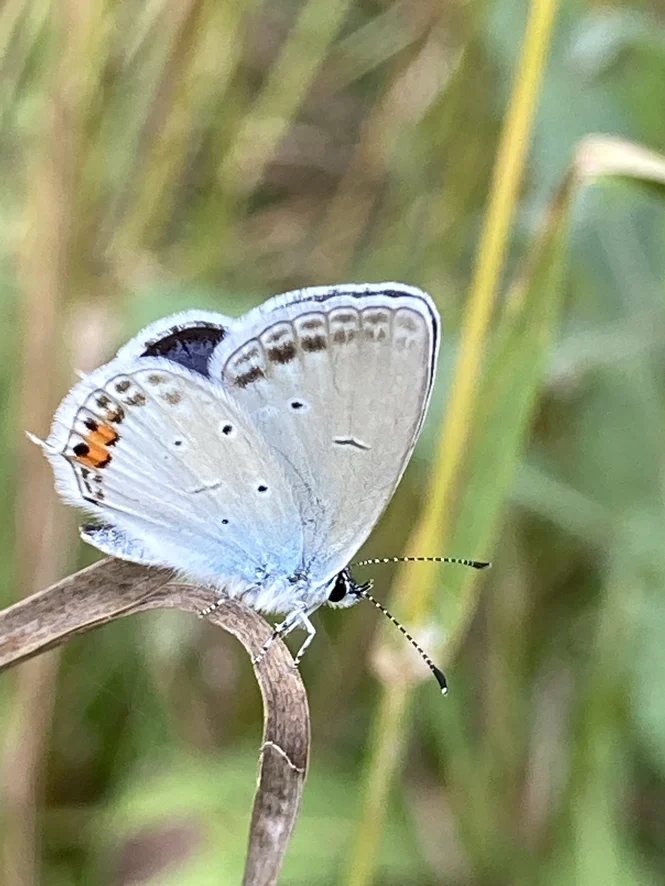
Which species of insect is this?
Cupido argiades (also Elkalyce argiades)
